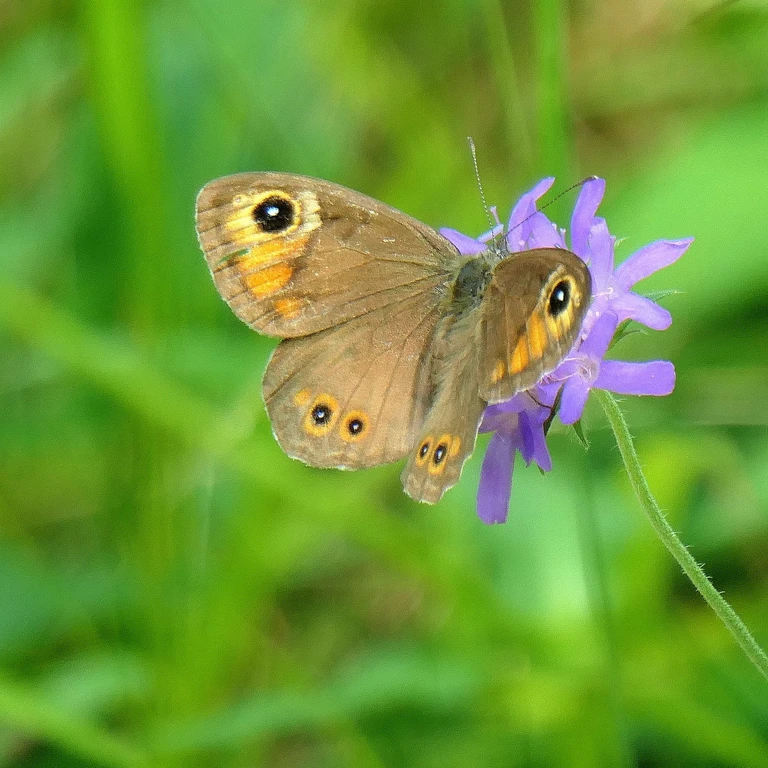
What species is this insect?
Lasiommata maera (also Pararge maera)
